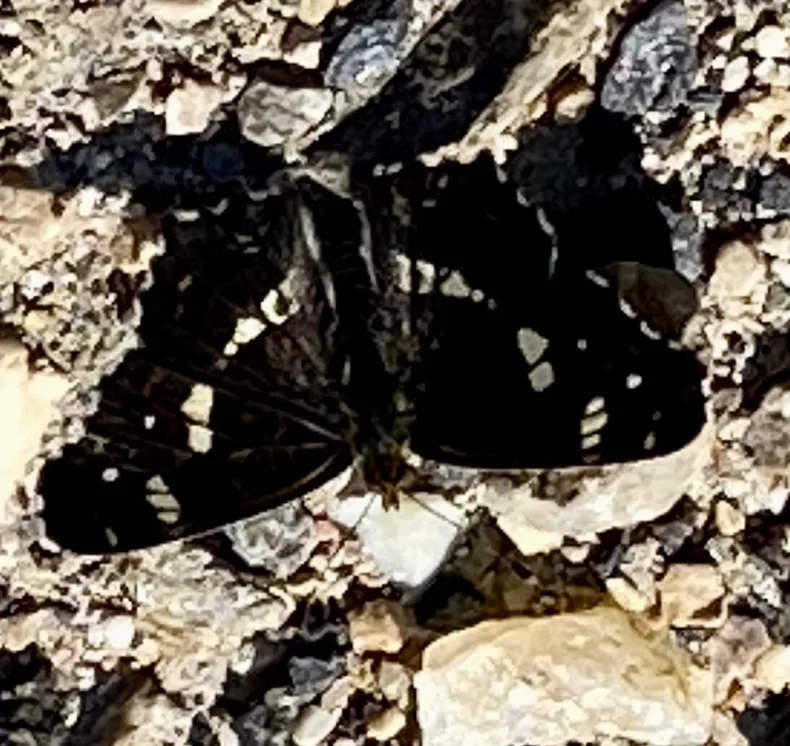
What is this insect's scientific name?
Araschnia levana
